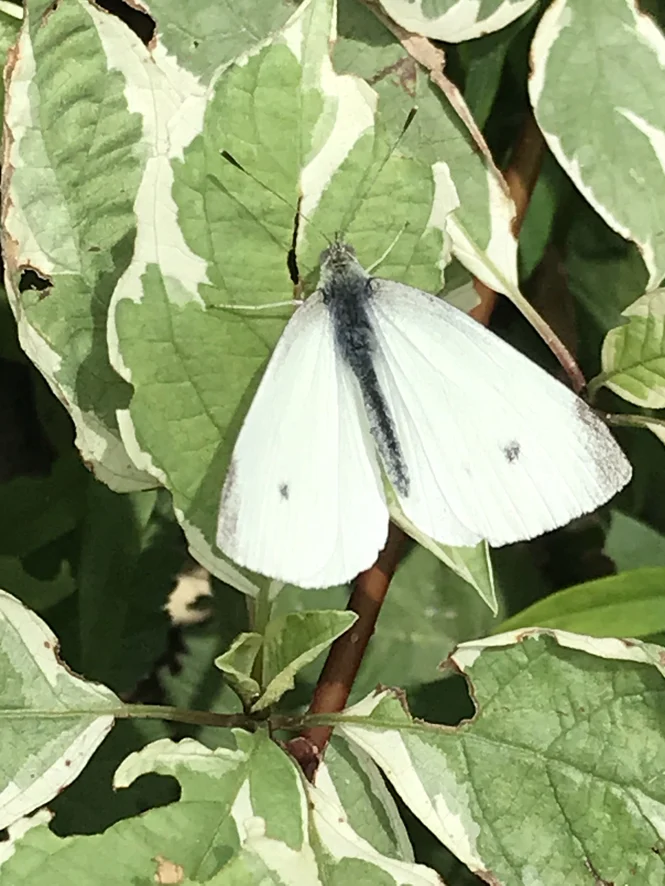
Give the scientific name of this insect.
Pieris rapae
